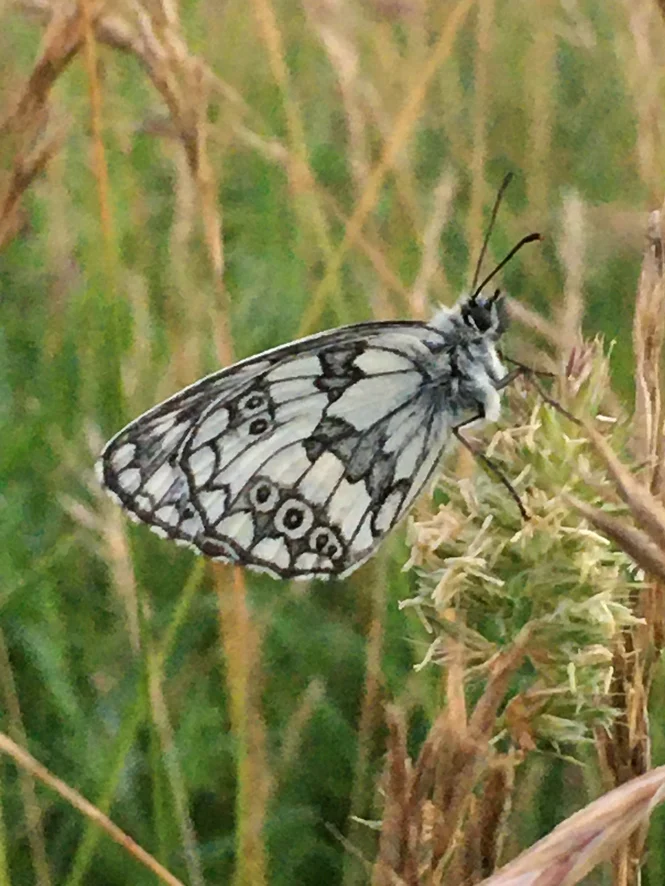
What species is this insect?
Melanargia galathea
